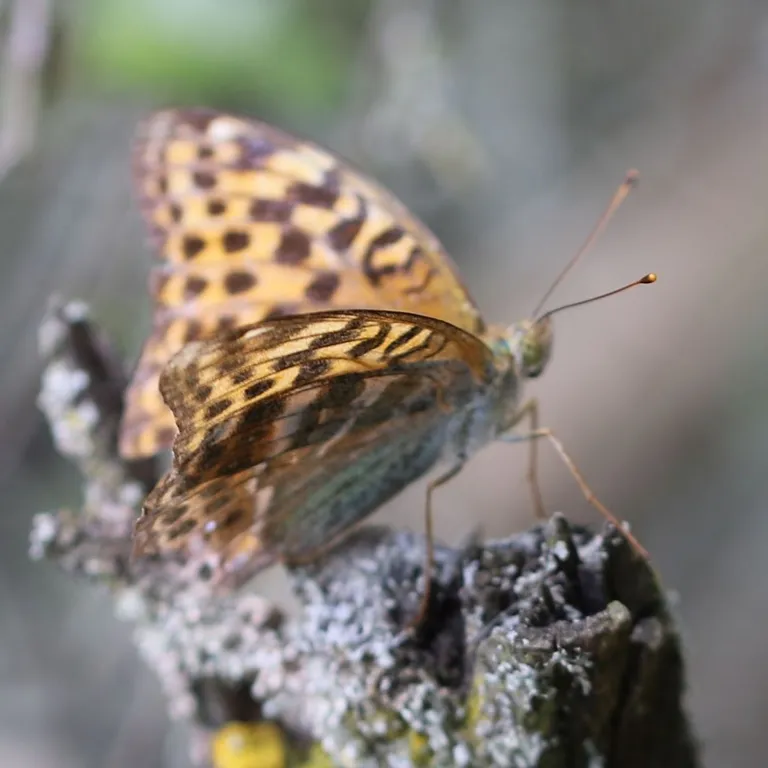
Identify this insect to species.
Argynnis paphia
